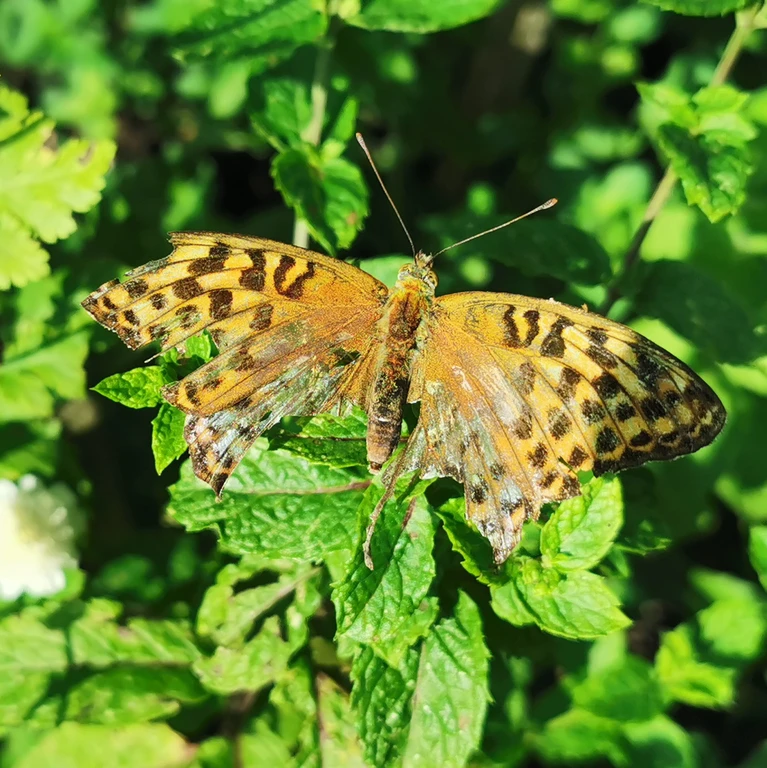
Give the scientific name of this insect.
Argynnis paphia
